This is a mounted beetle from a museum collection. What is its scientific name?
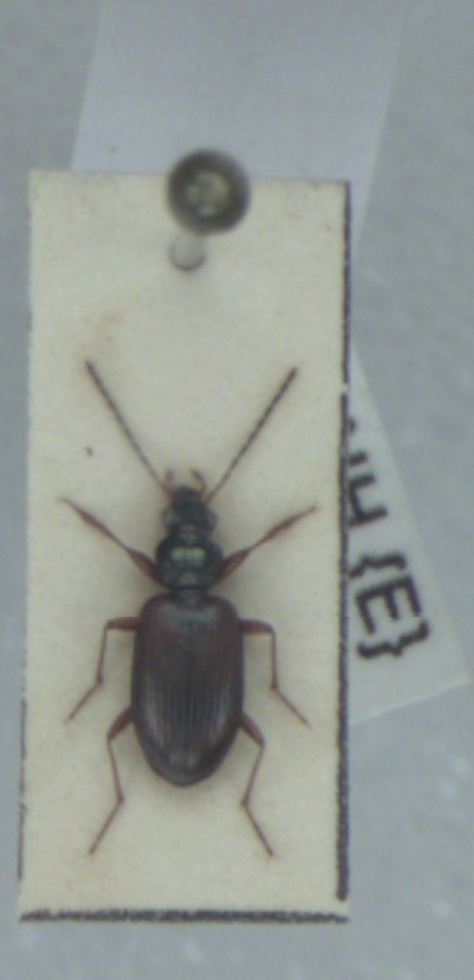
Bembidion testaceum
